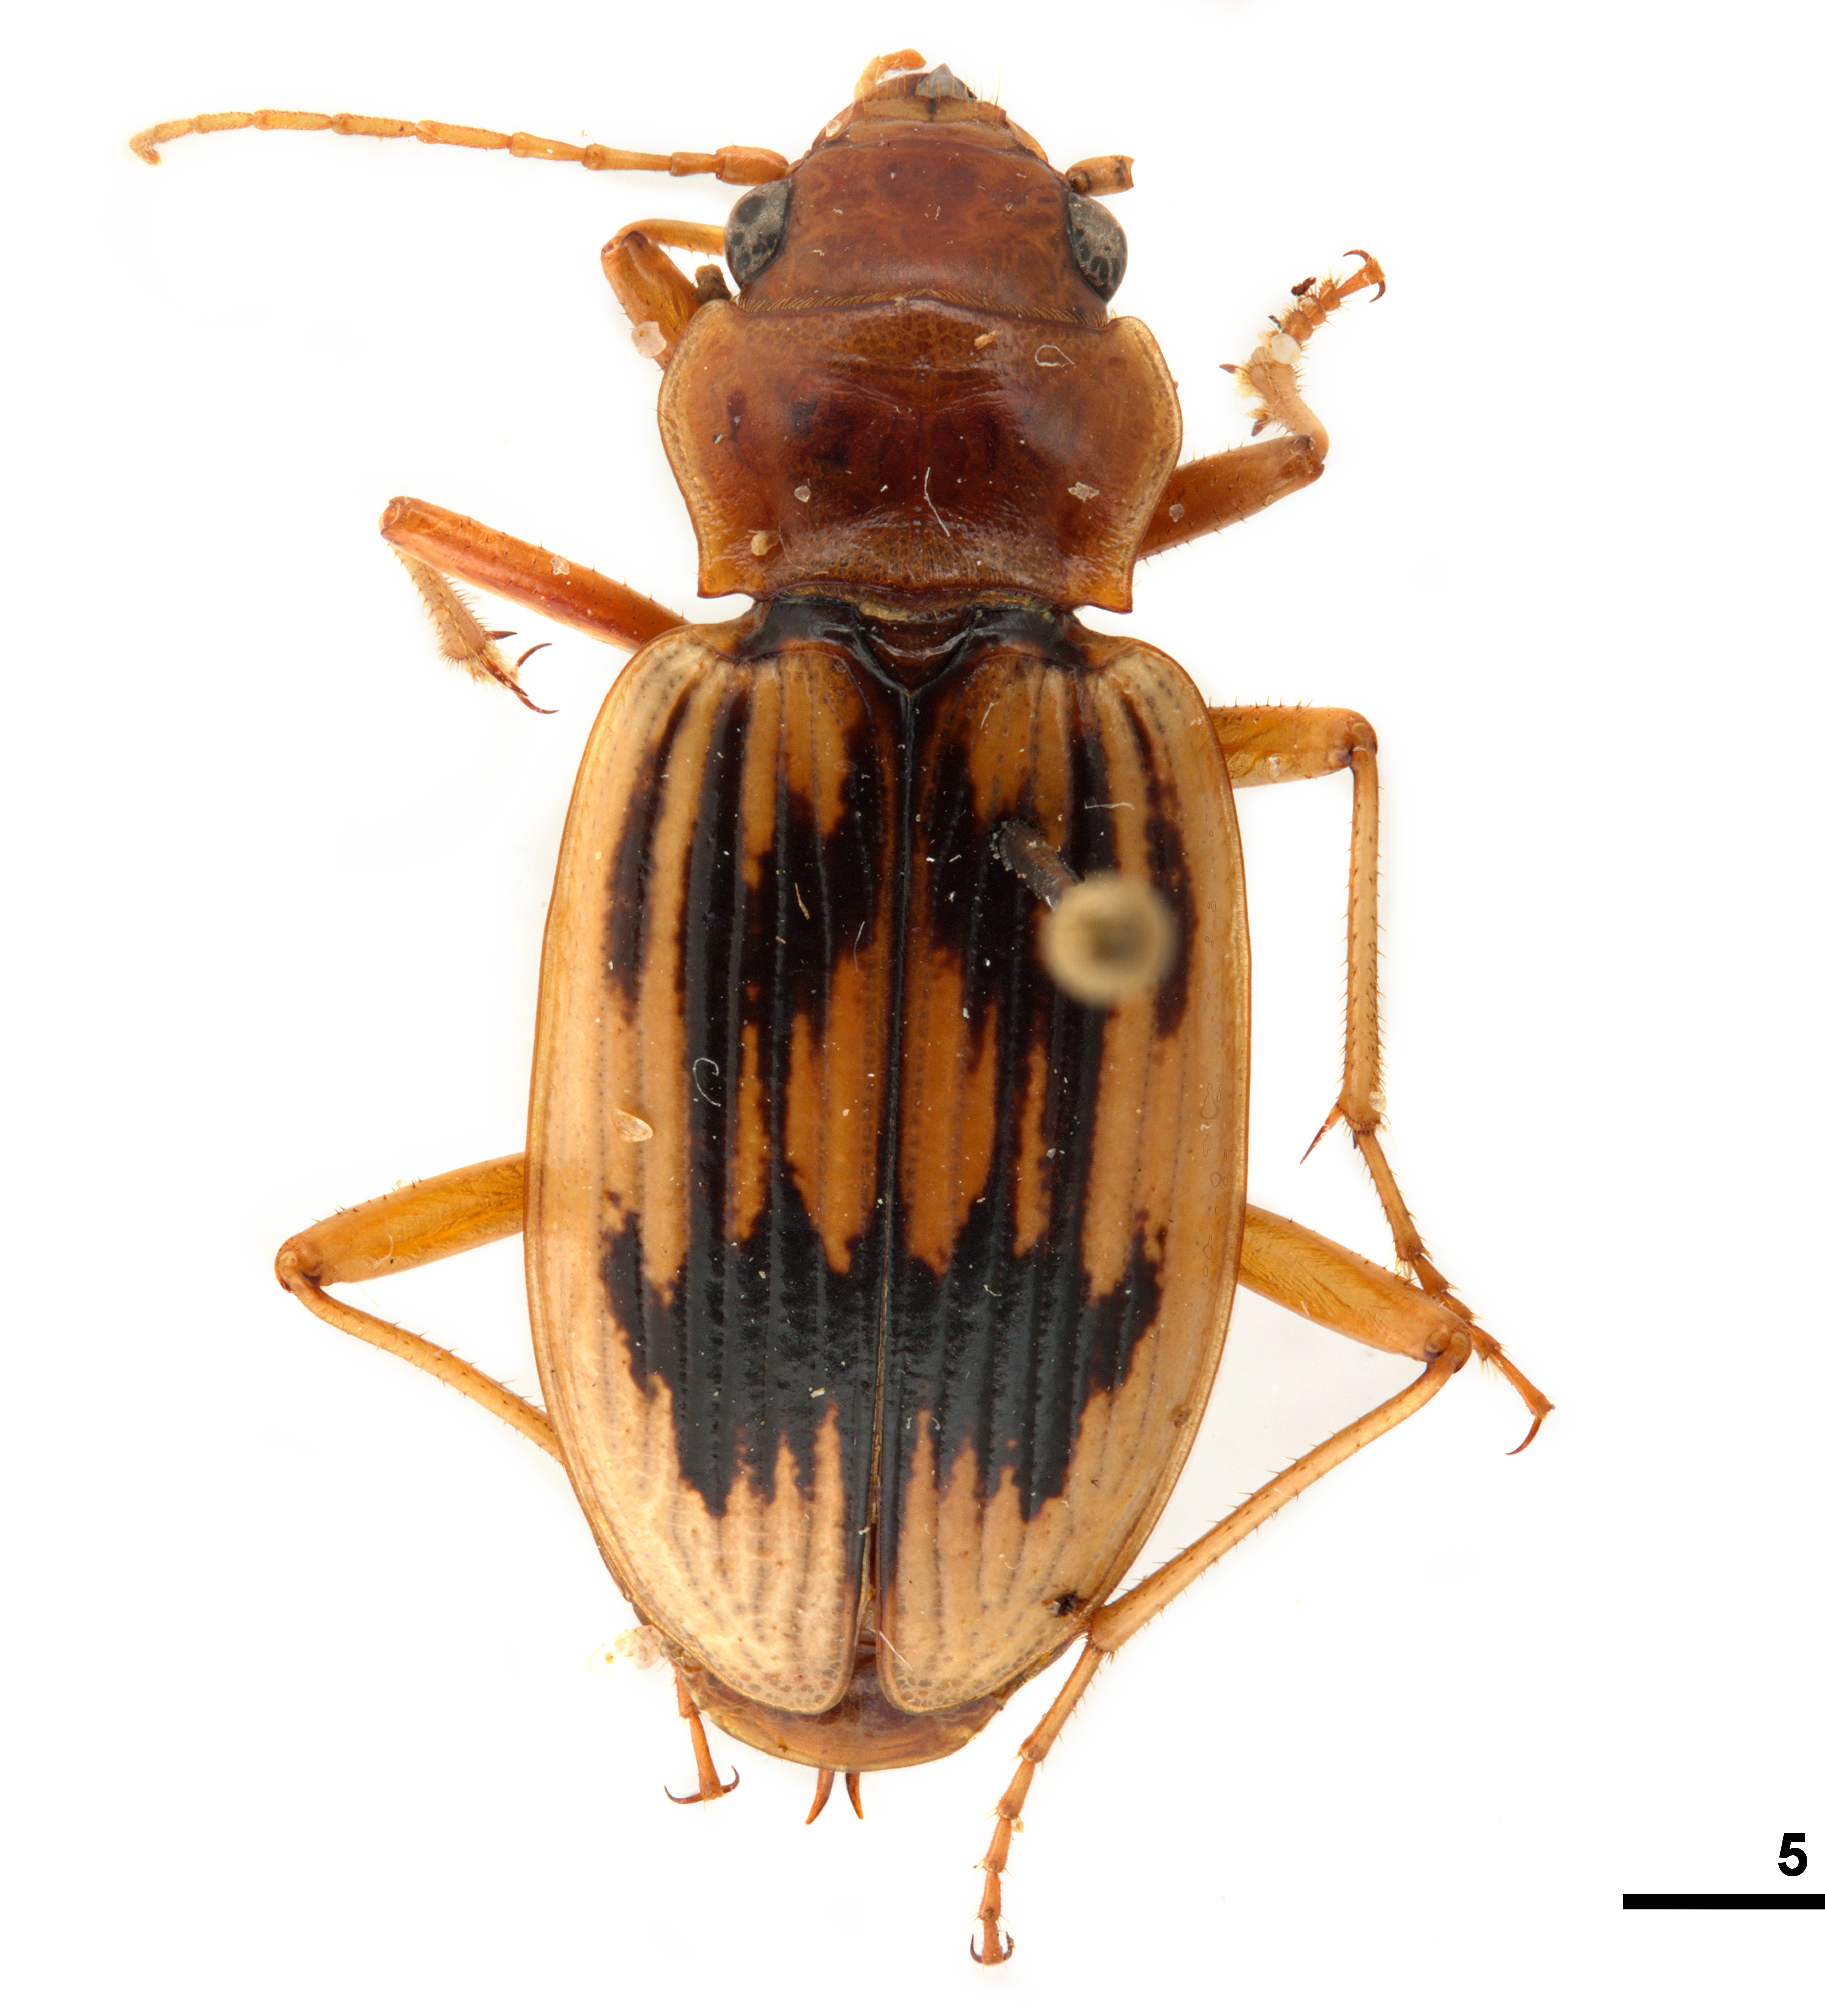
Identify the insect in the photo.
Eurynebria complanata
